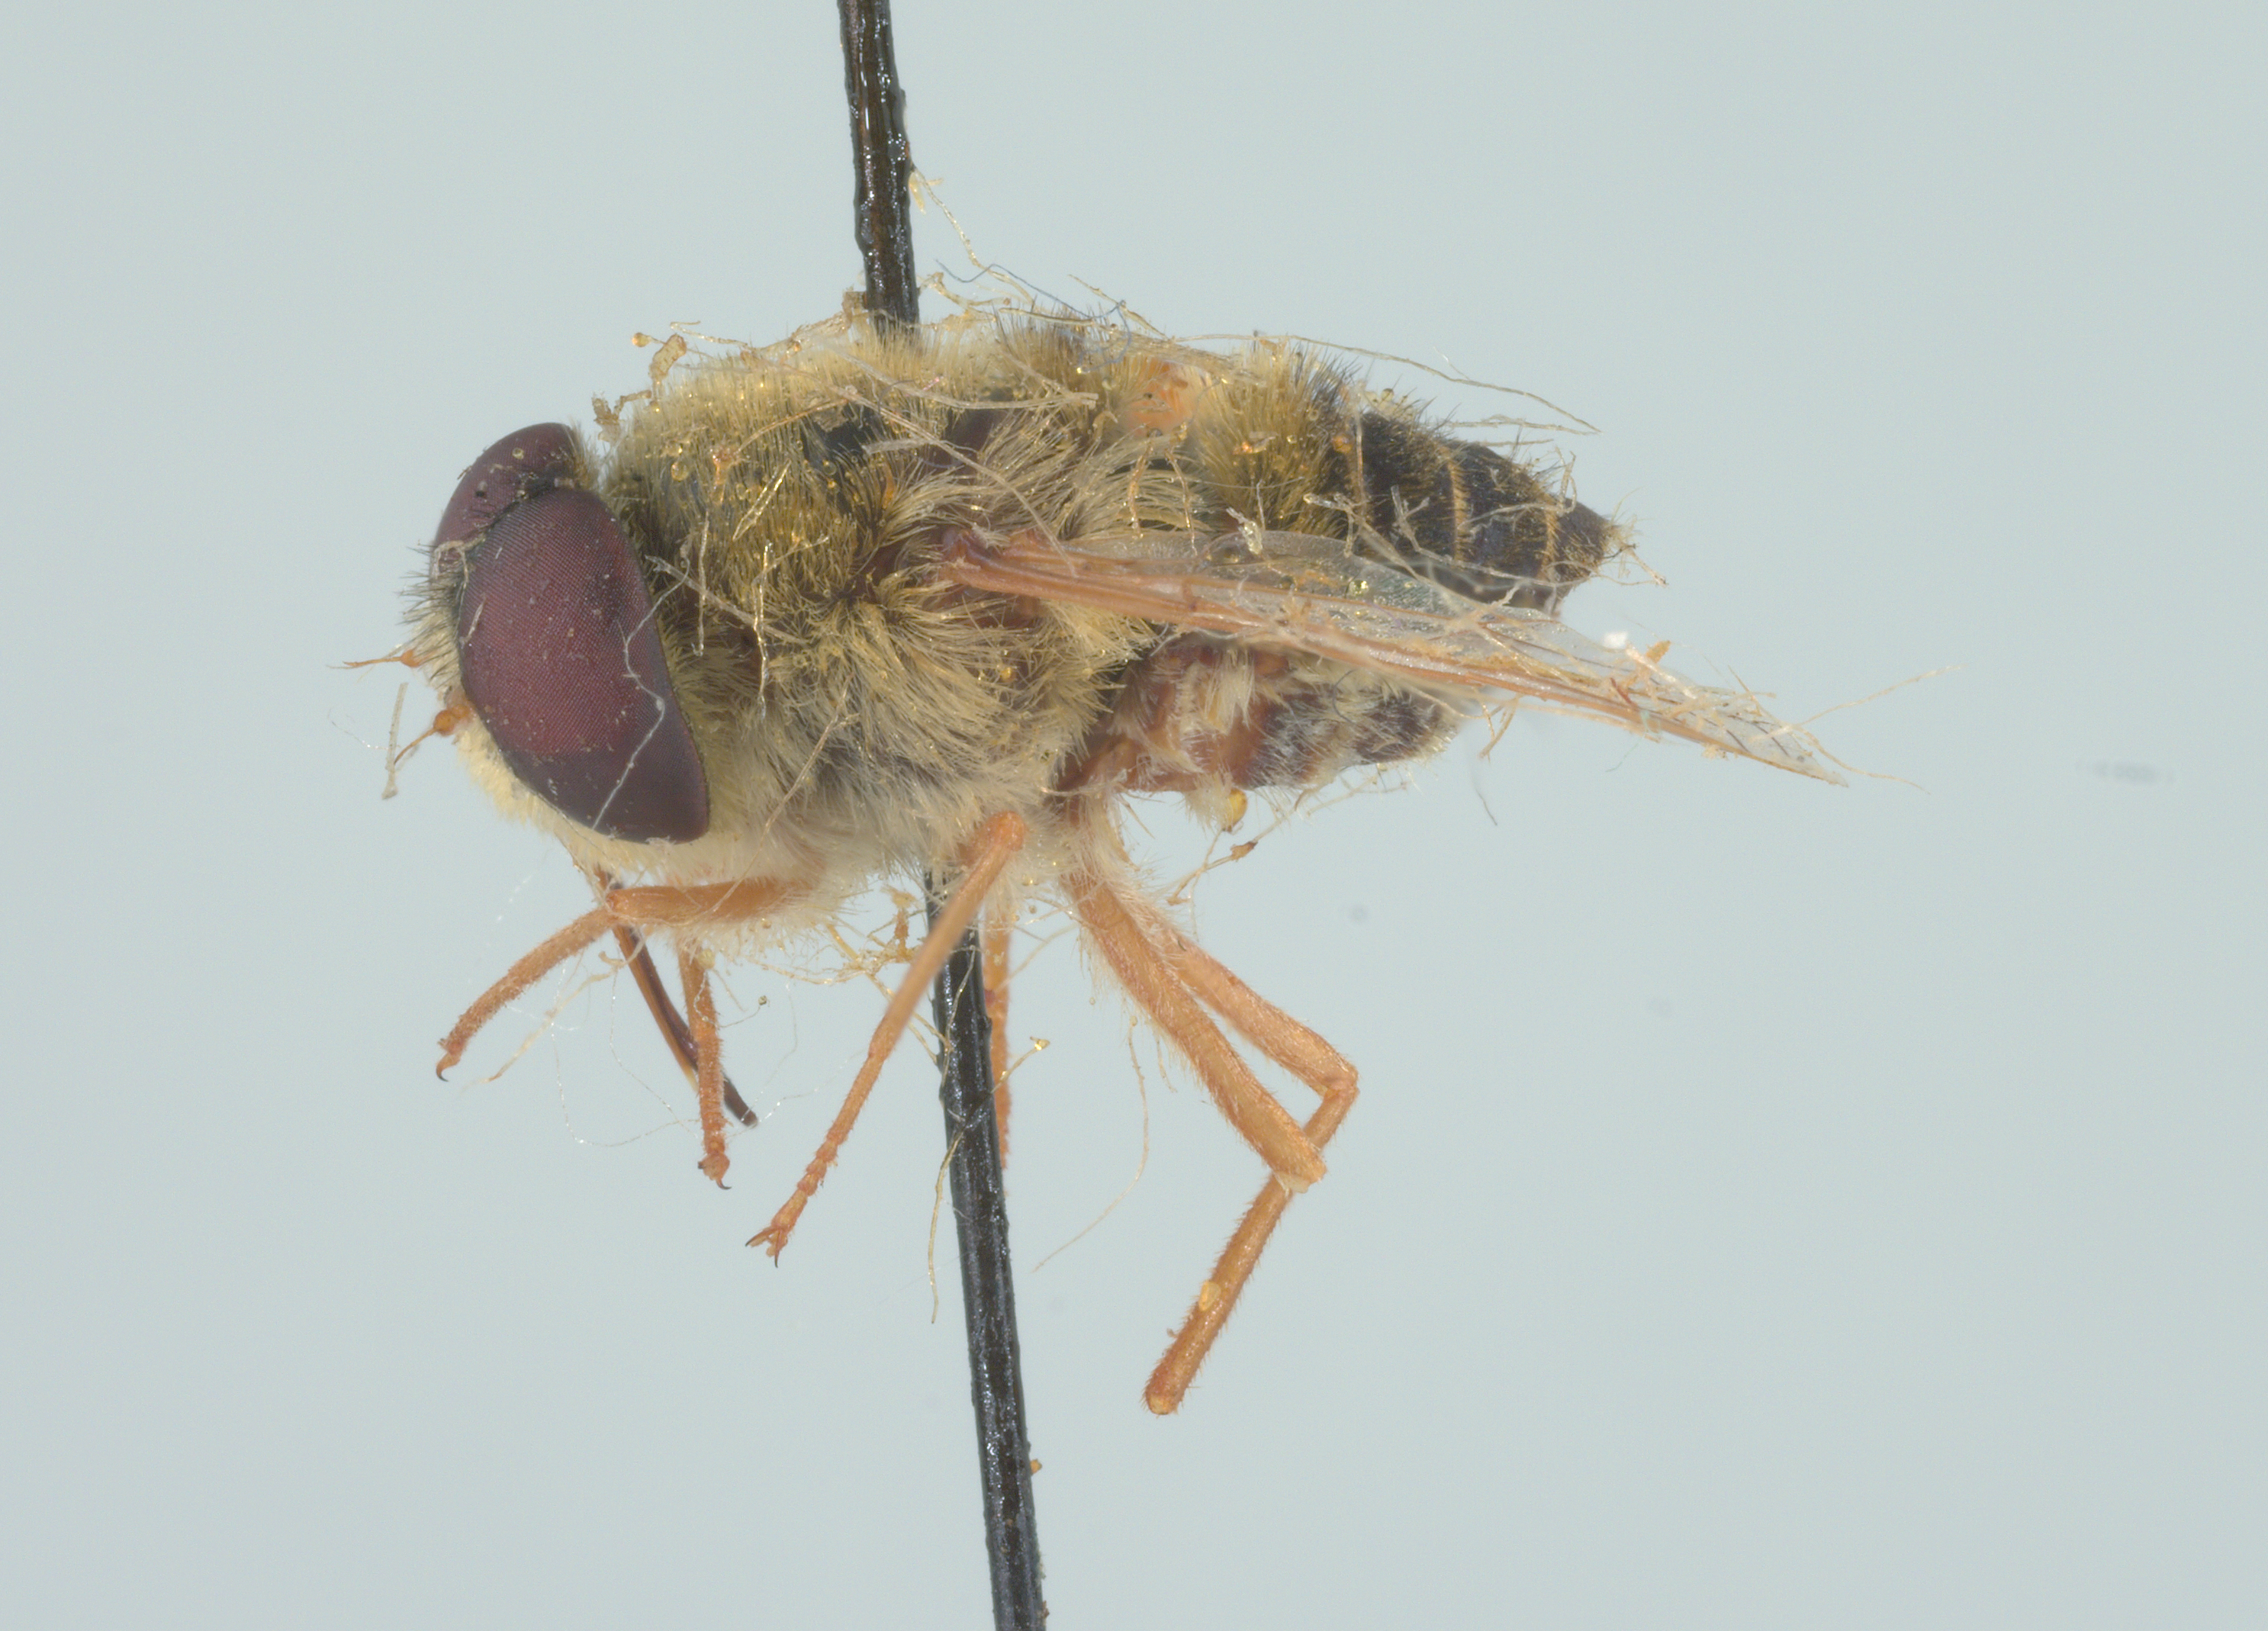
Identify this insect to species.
Neorhynchocephalus sackenii
